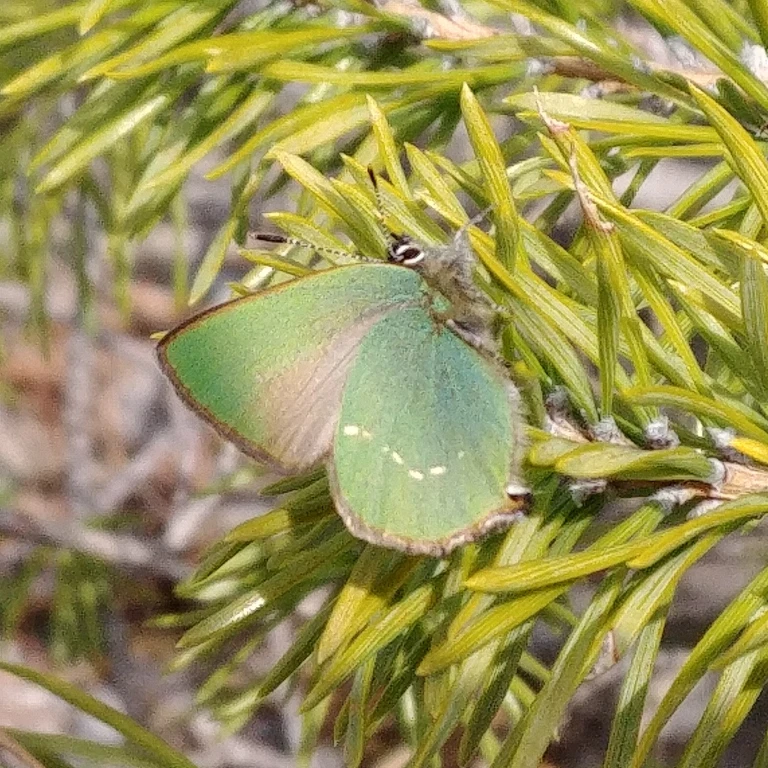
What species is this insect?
Callophrys rubi
